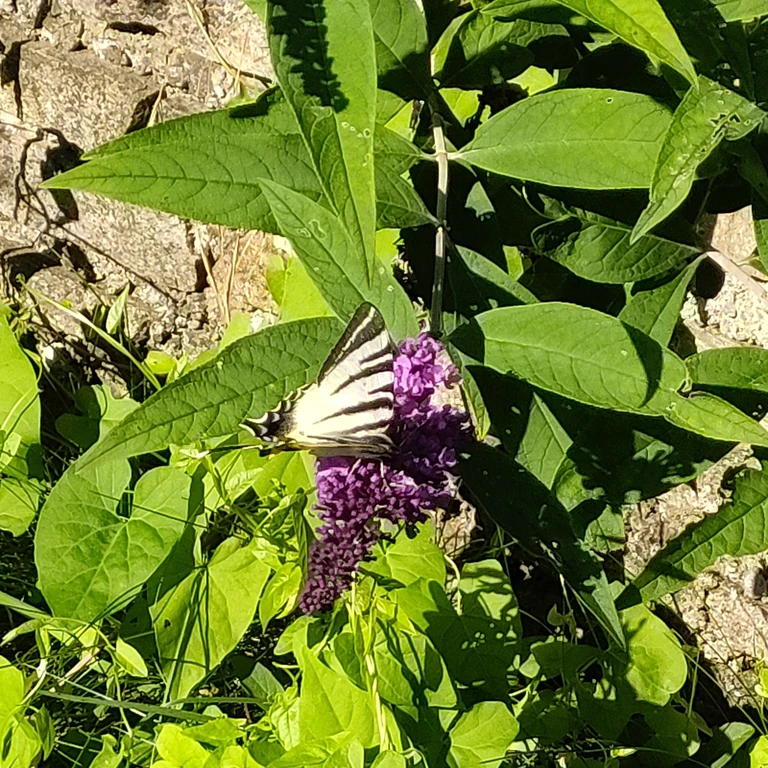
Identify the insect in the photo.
Iphiclides podalirius
